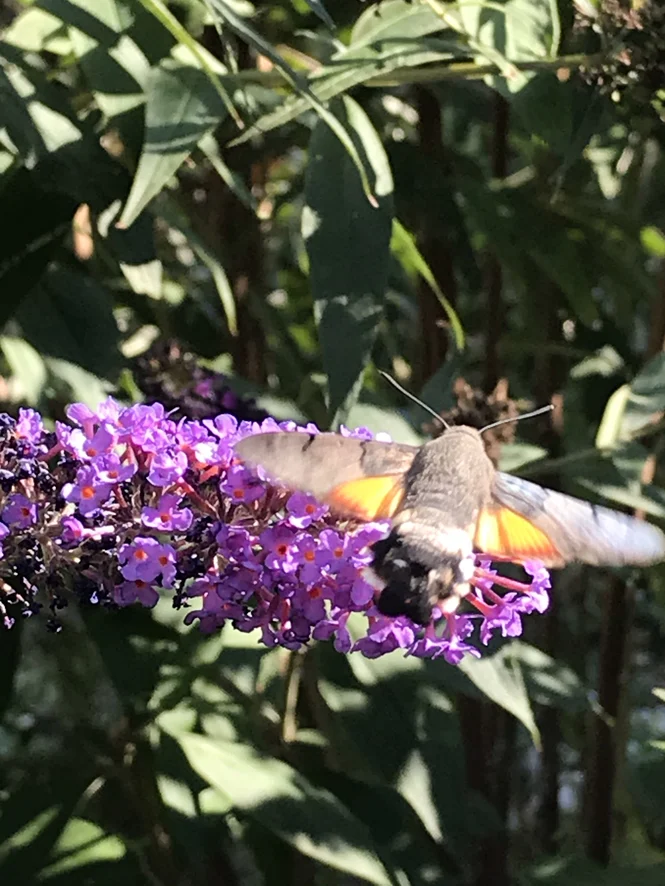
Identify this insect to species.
Macroglossum stellatarum
